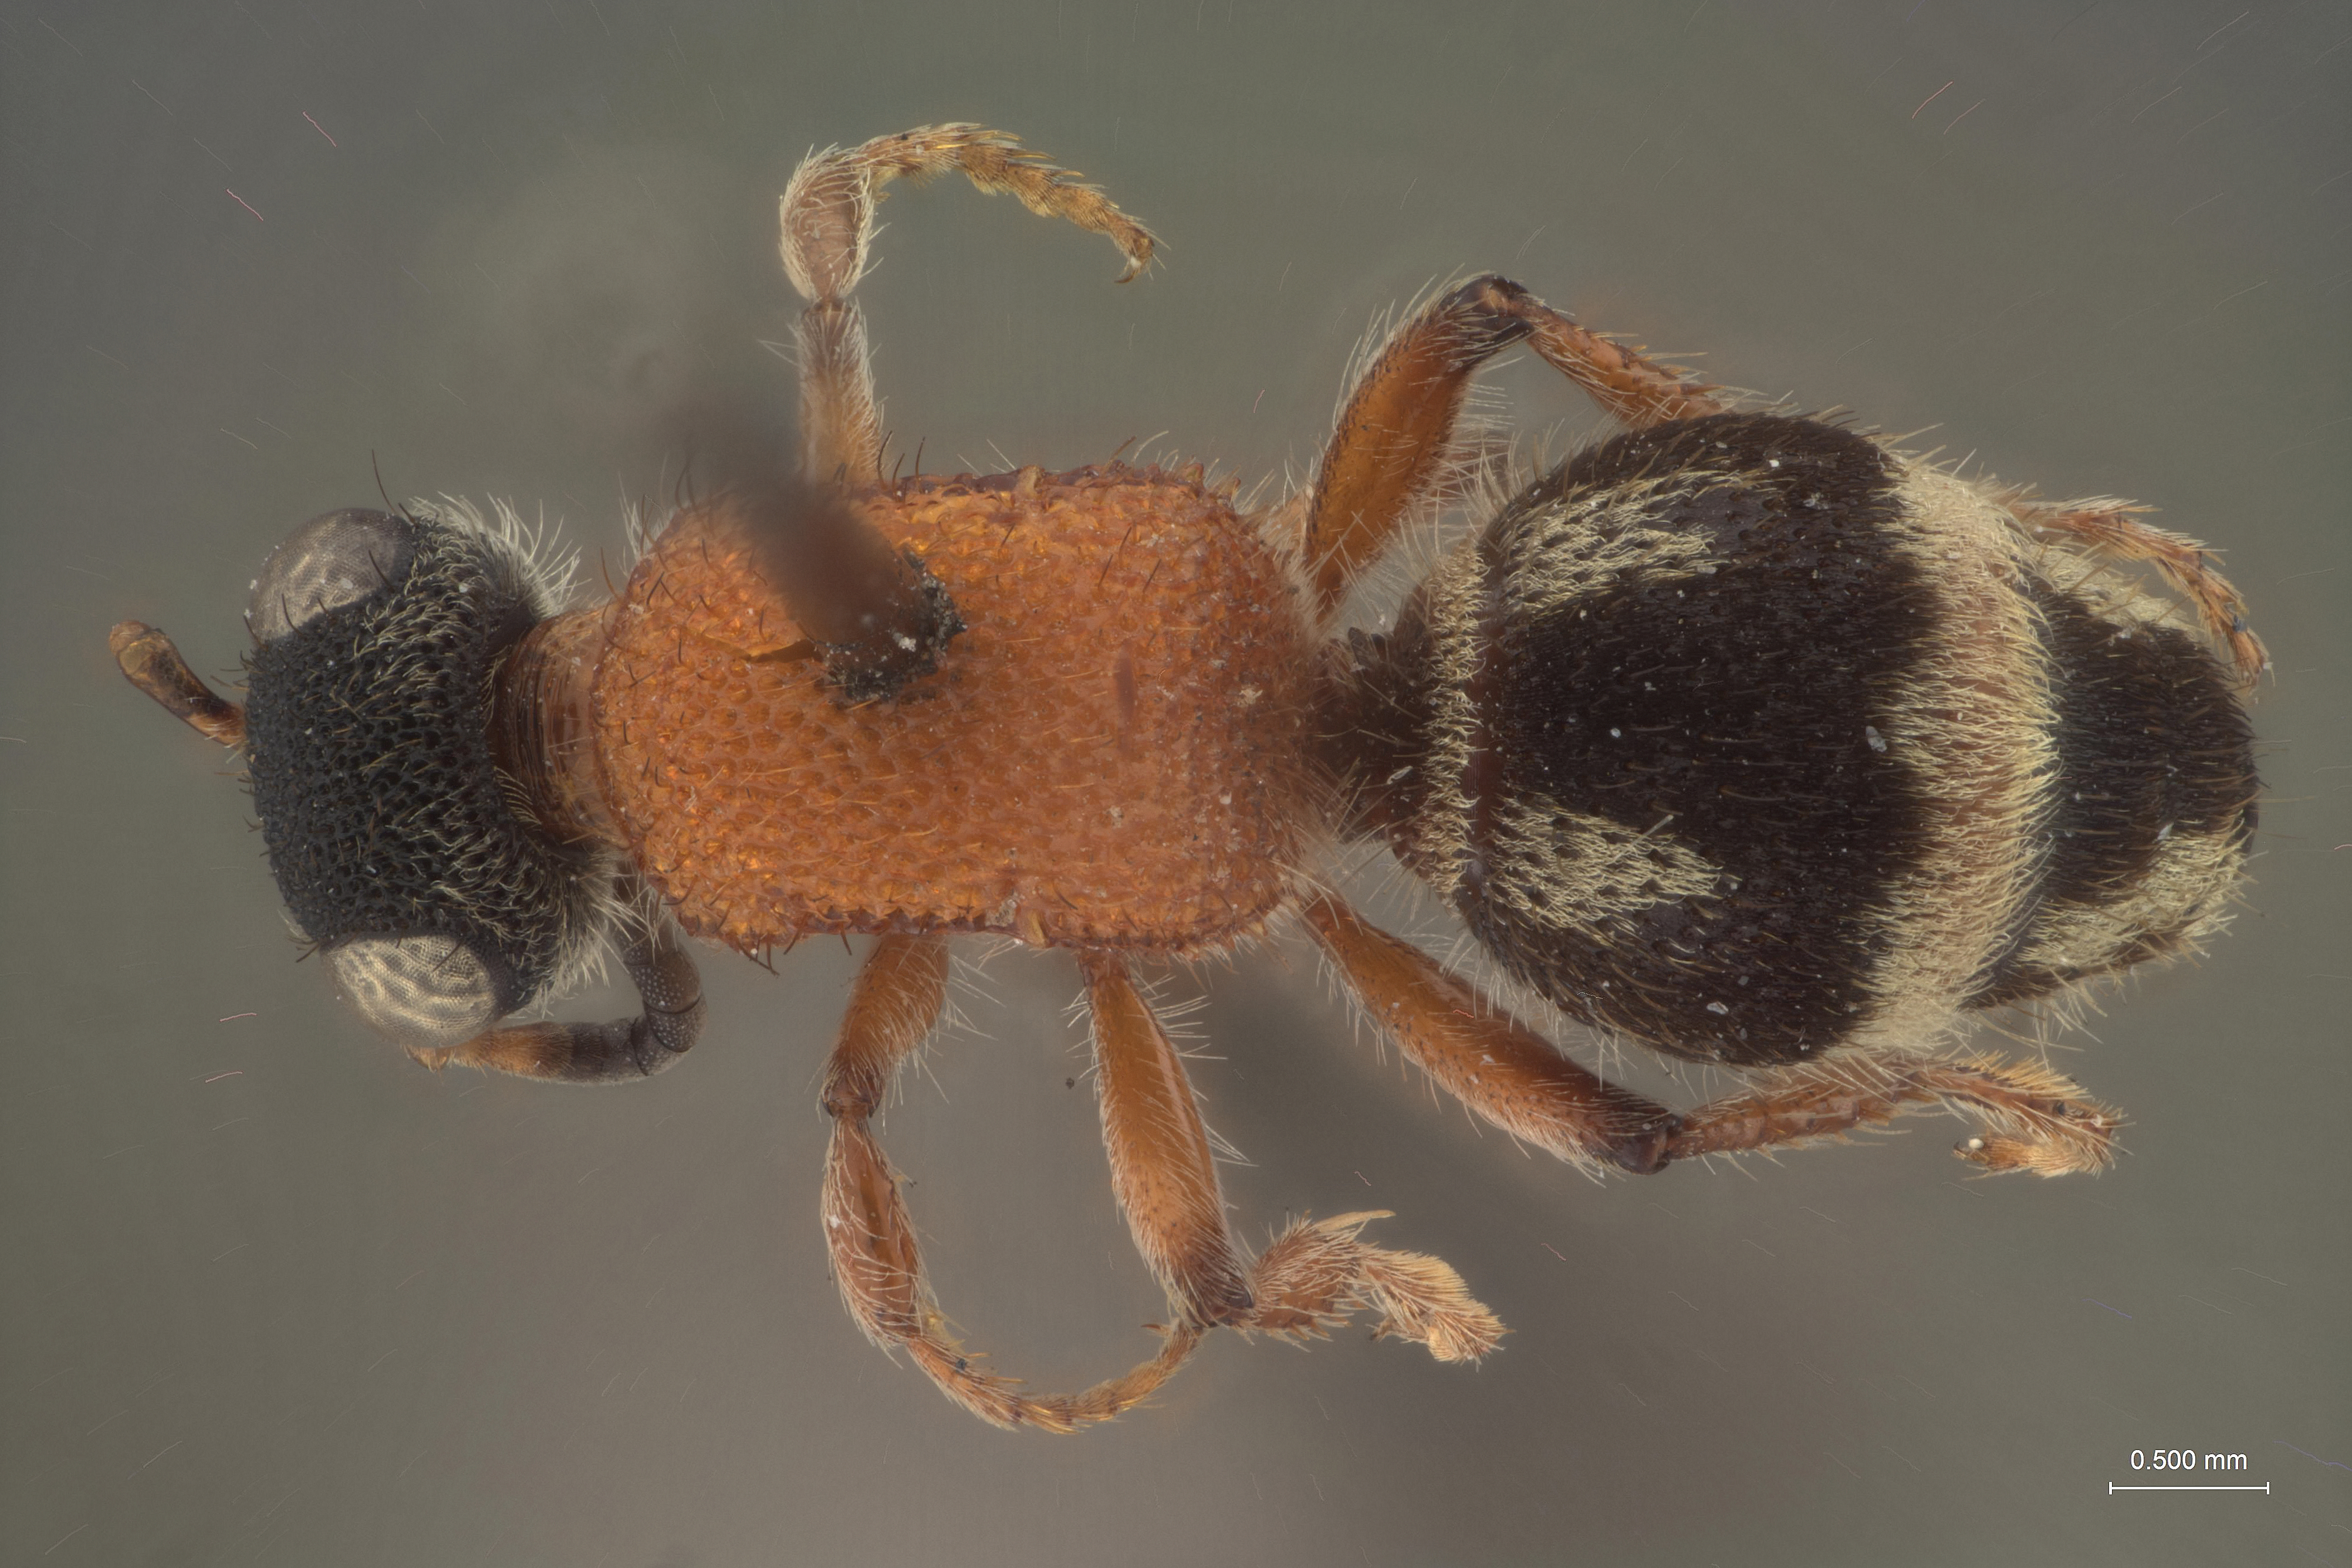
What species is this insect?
Timulla collina
